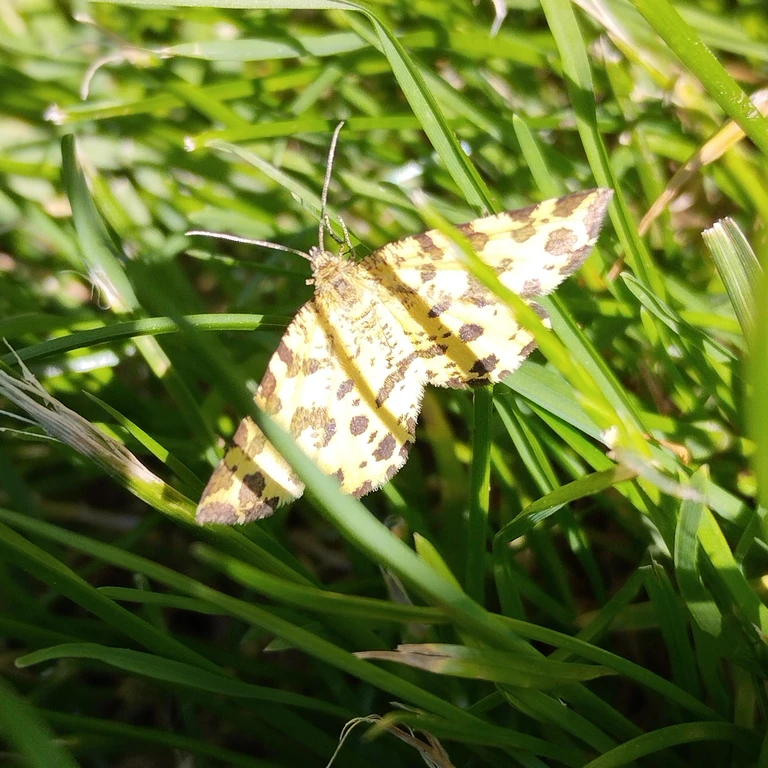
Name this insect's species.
Pseudopanthera macularia
